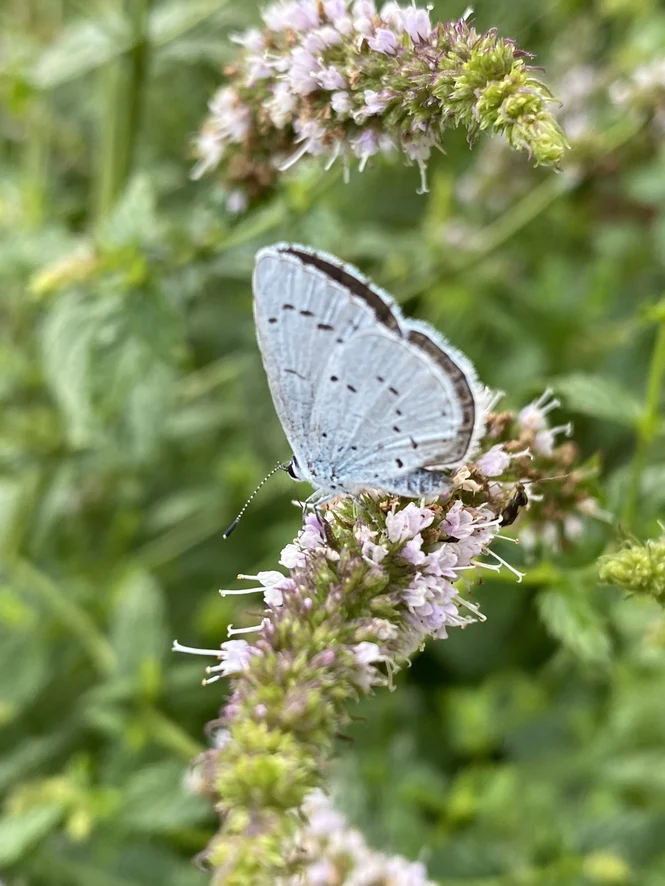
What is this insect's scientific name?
Celastrina argiolus
